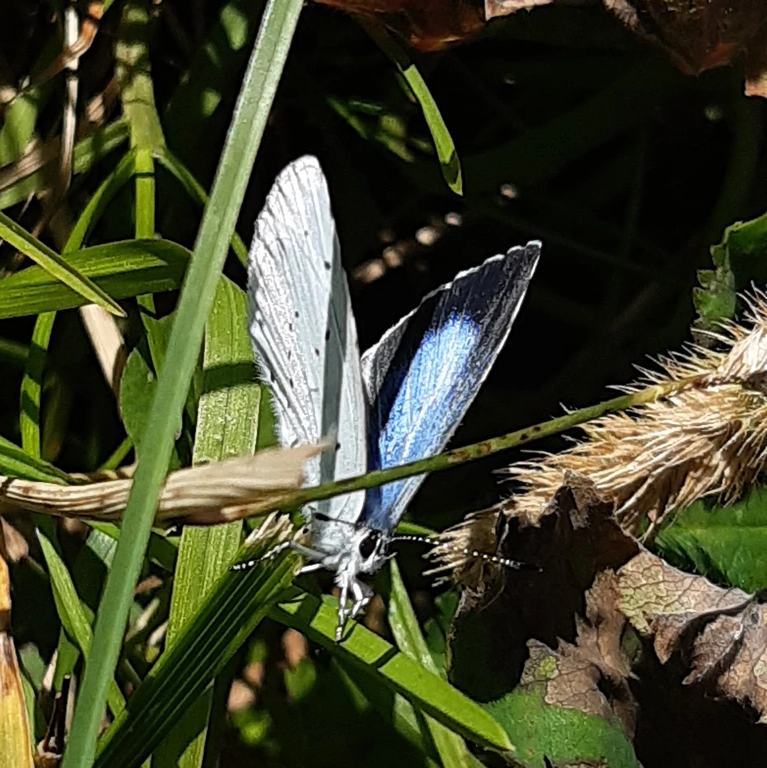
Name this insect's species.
Celastrina argiolus
